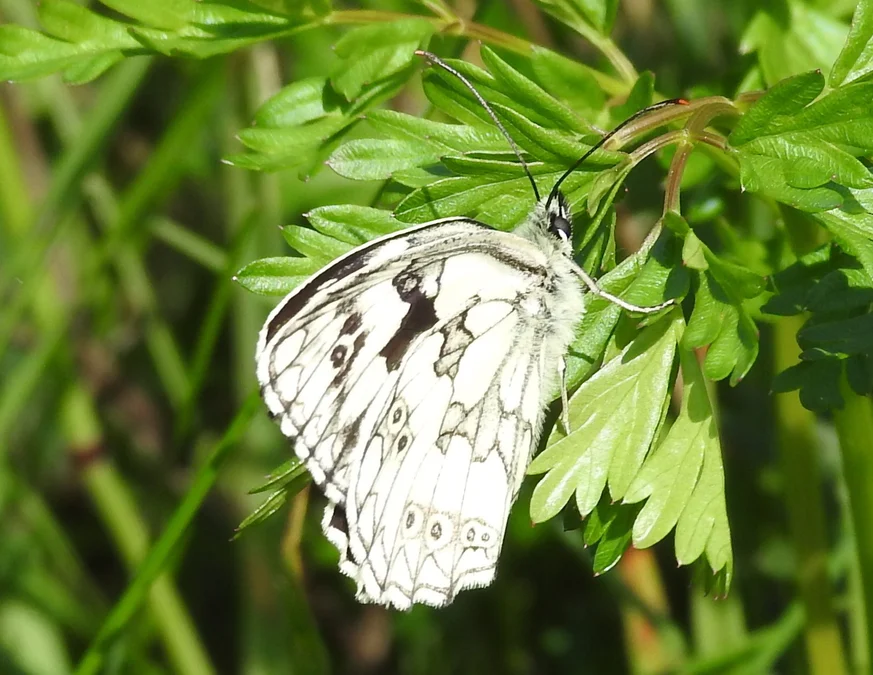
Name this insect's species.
Melanargia galathea
